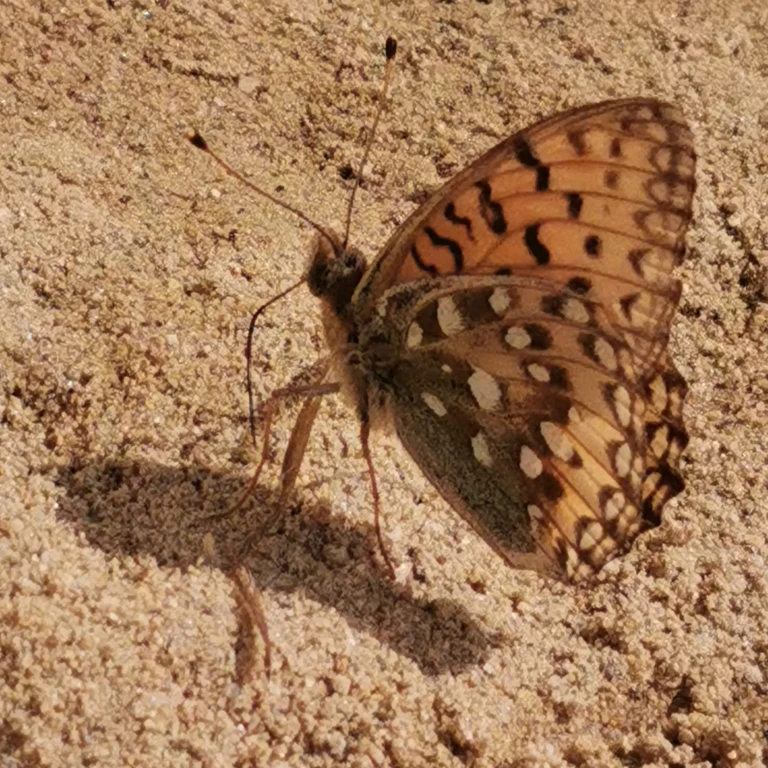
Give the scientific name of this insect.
Speyeria aglaja
